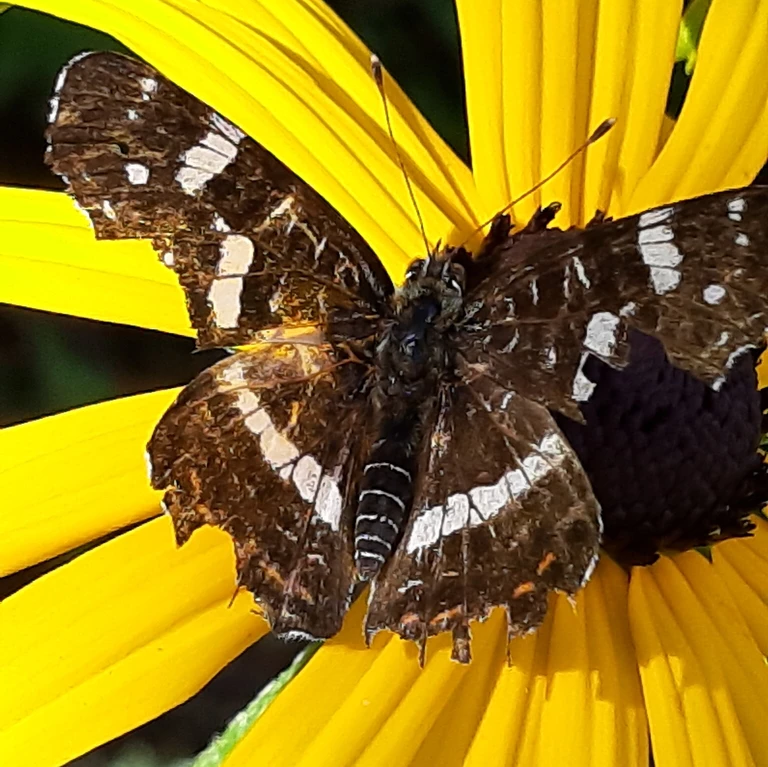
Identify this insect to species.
Araschnia levana
